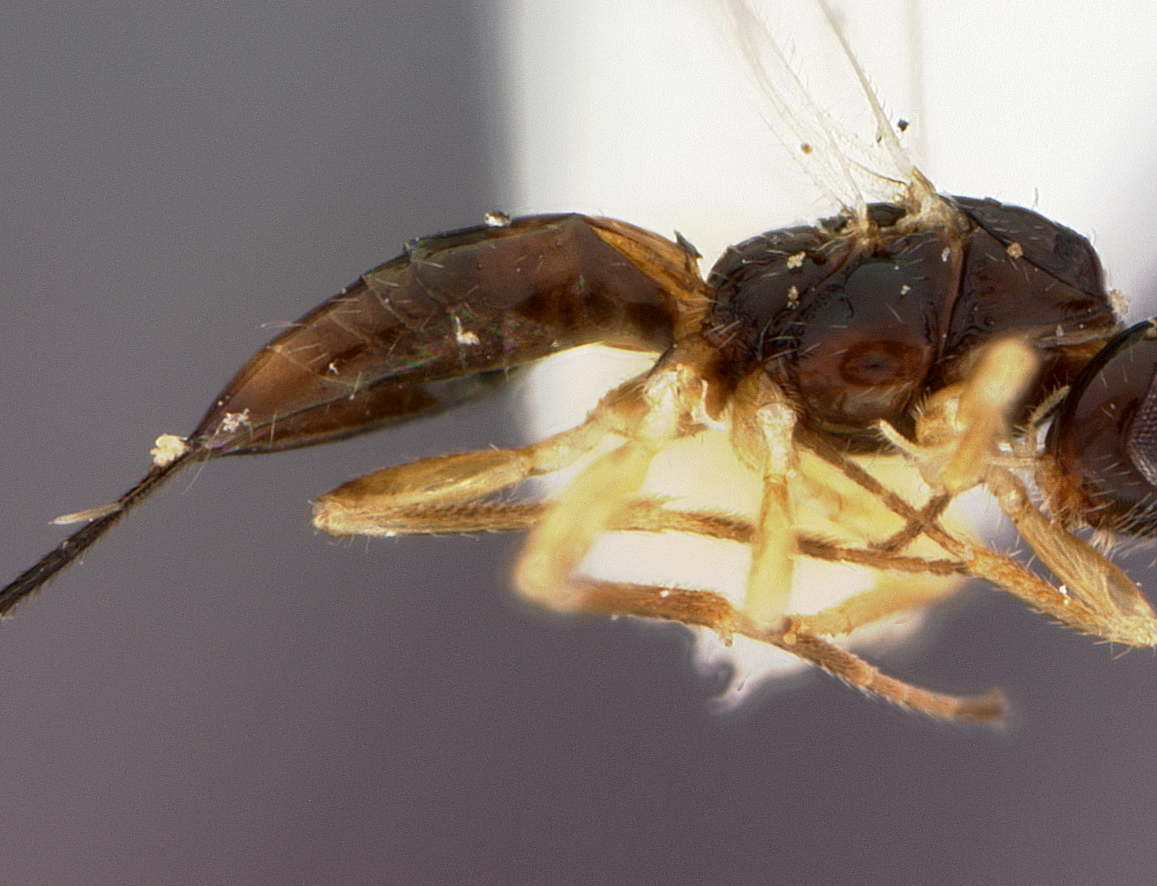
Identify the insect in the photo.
Ecphylus costaricensis
